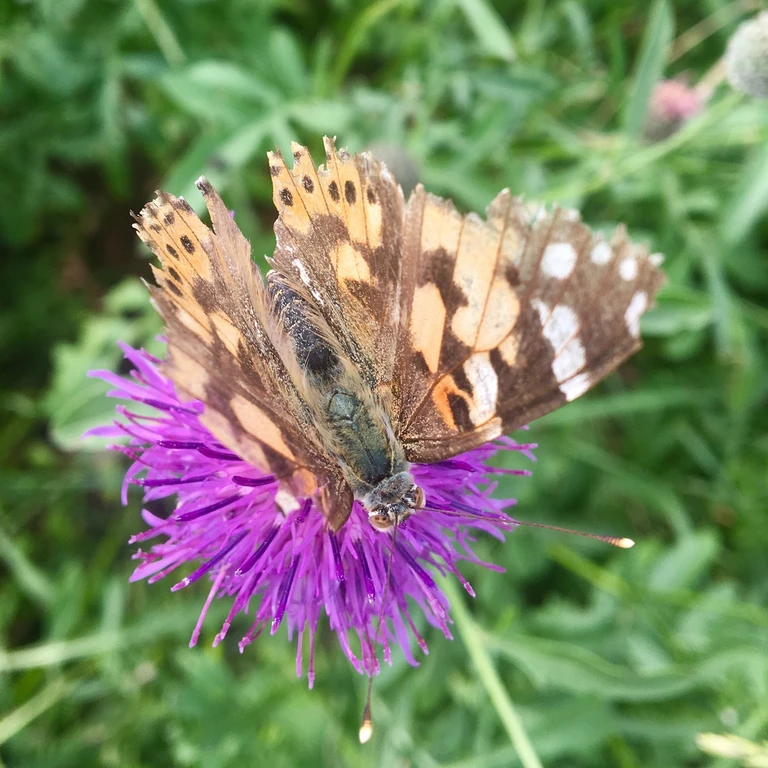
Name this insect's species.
Vanessa cardui
